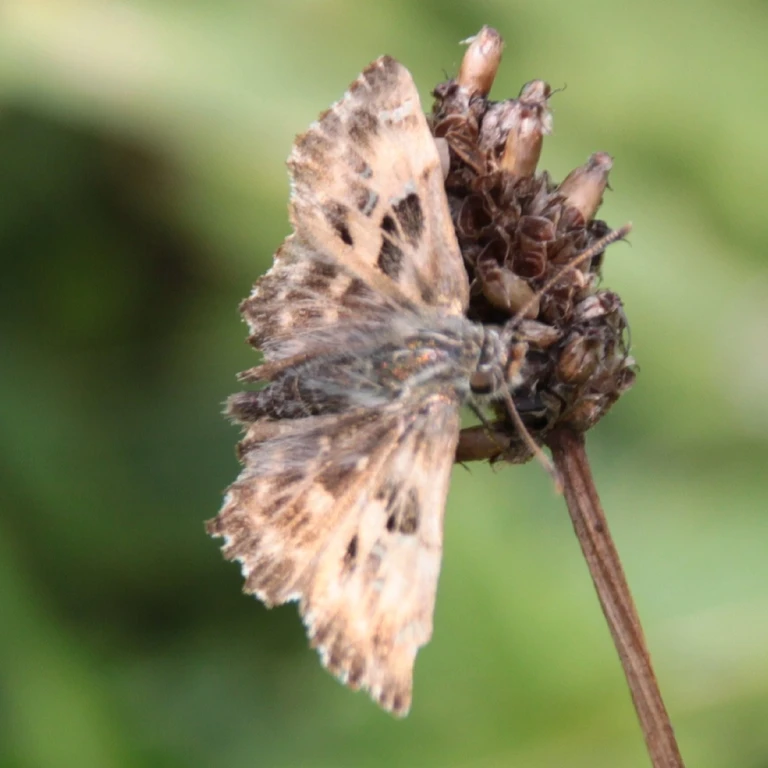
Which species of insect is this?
Carcharodus alceae
